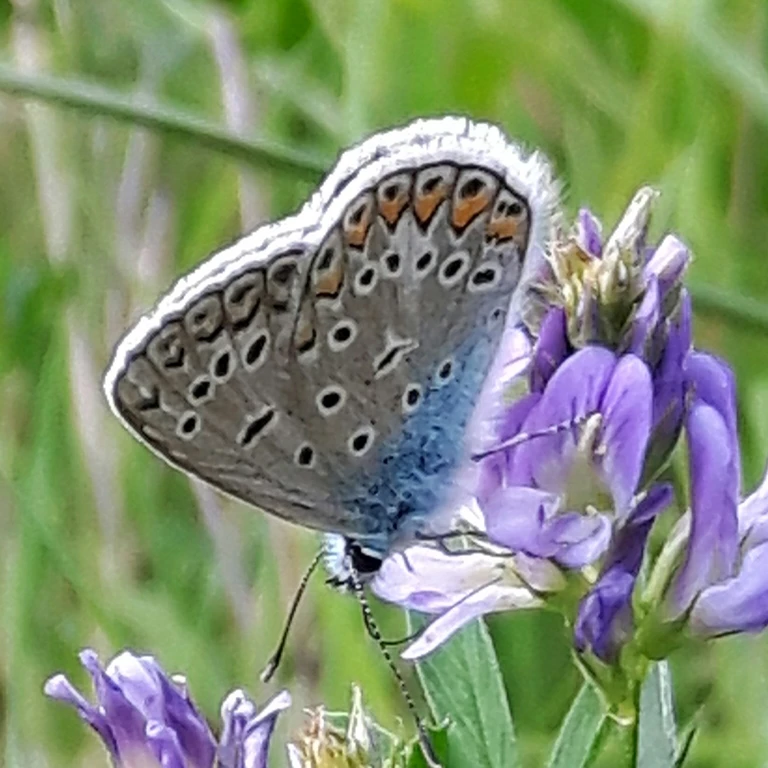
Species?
Polyommatus icarus
